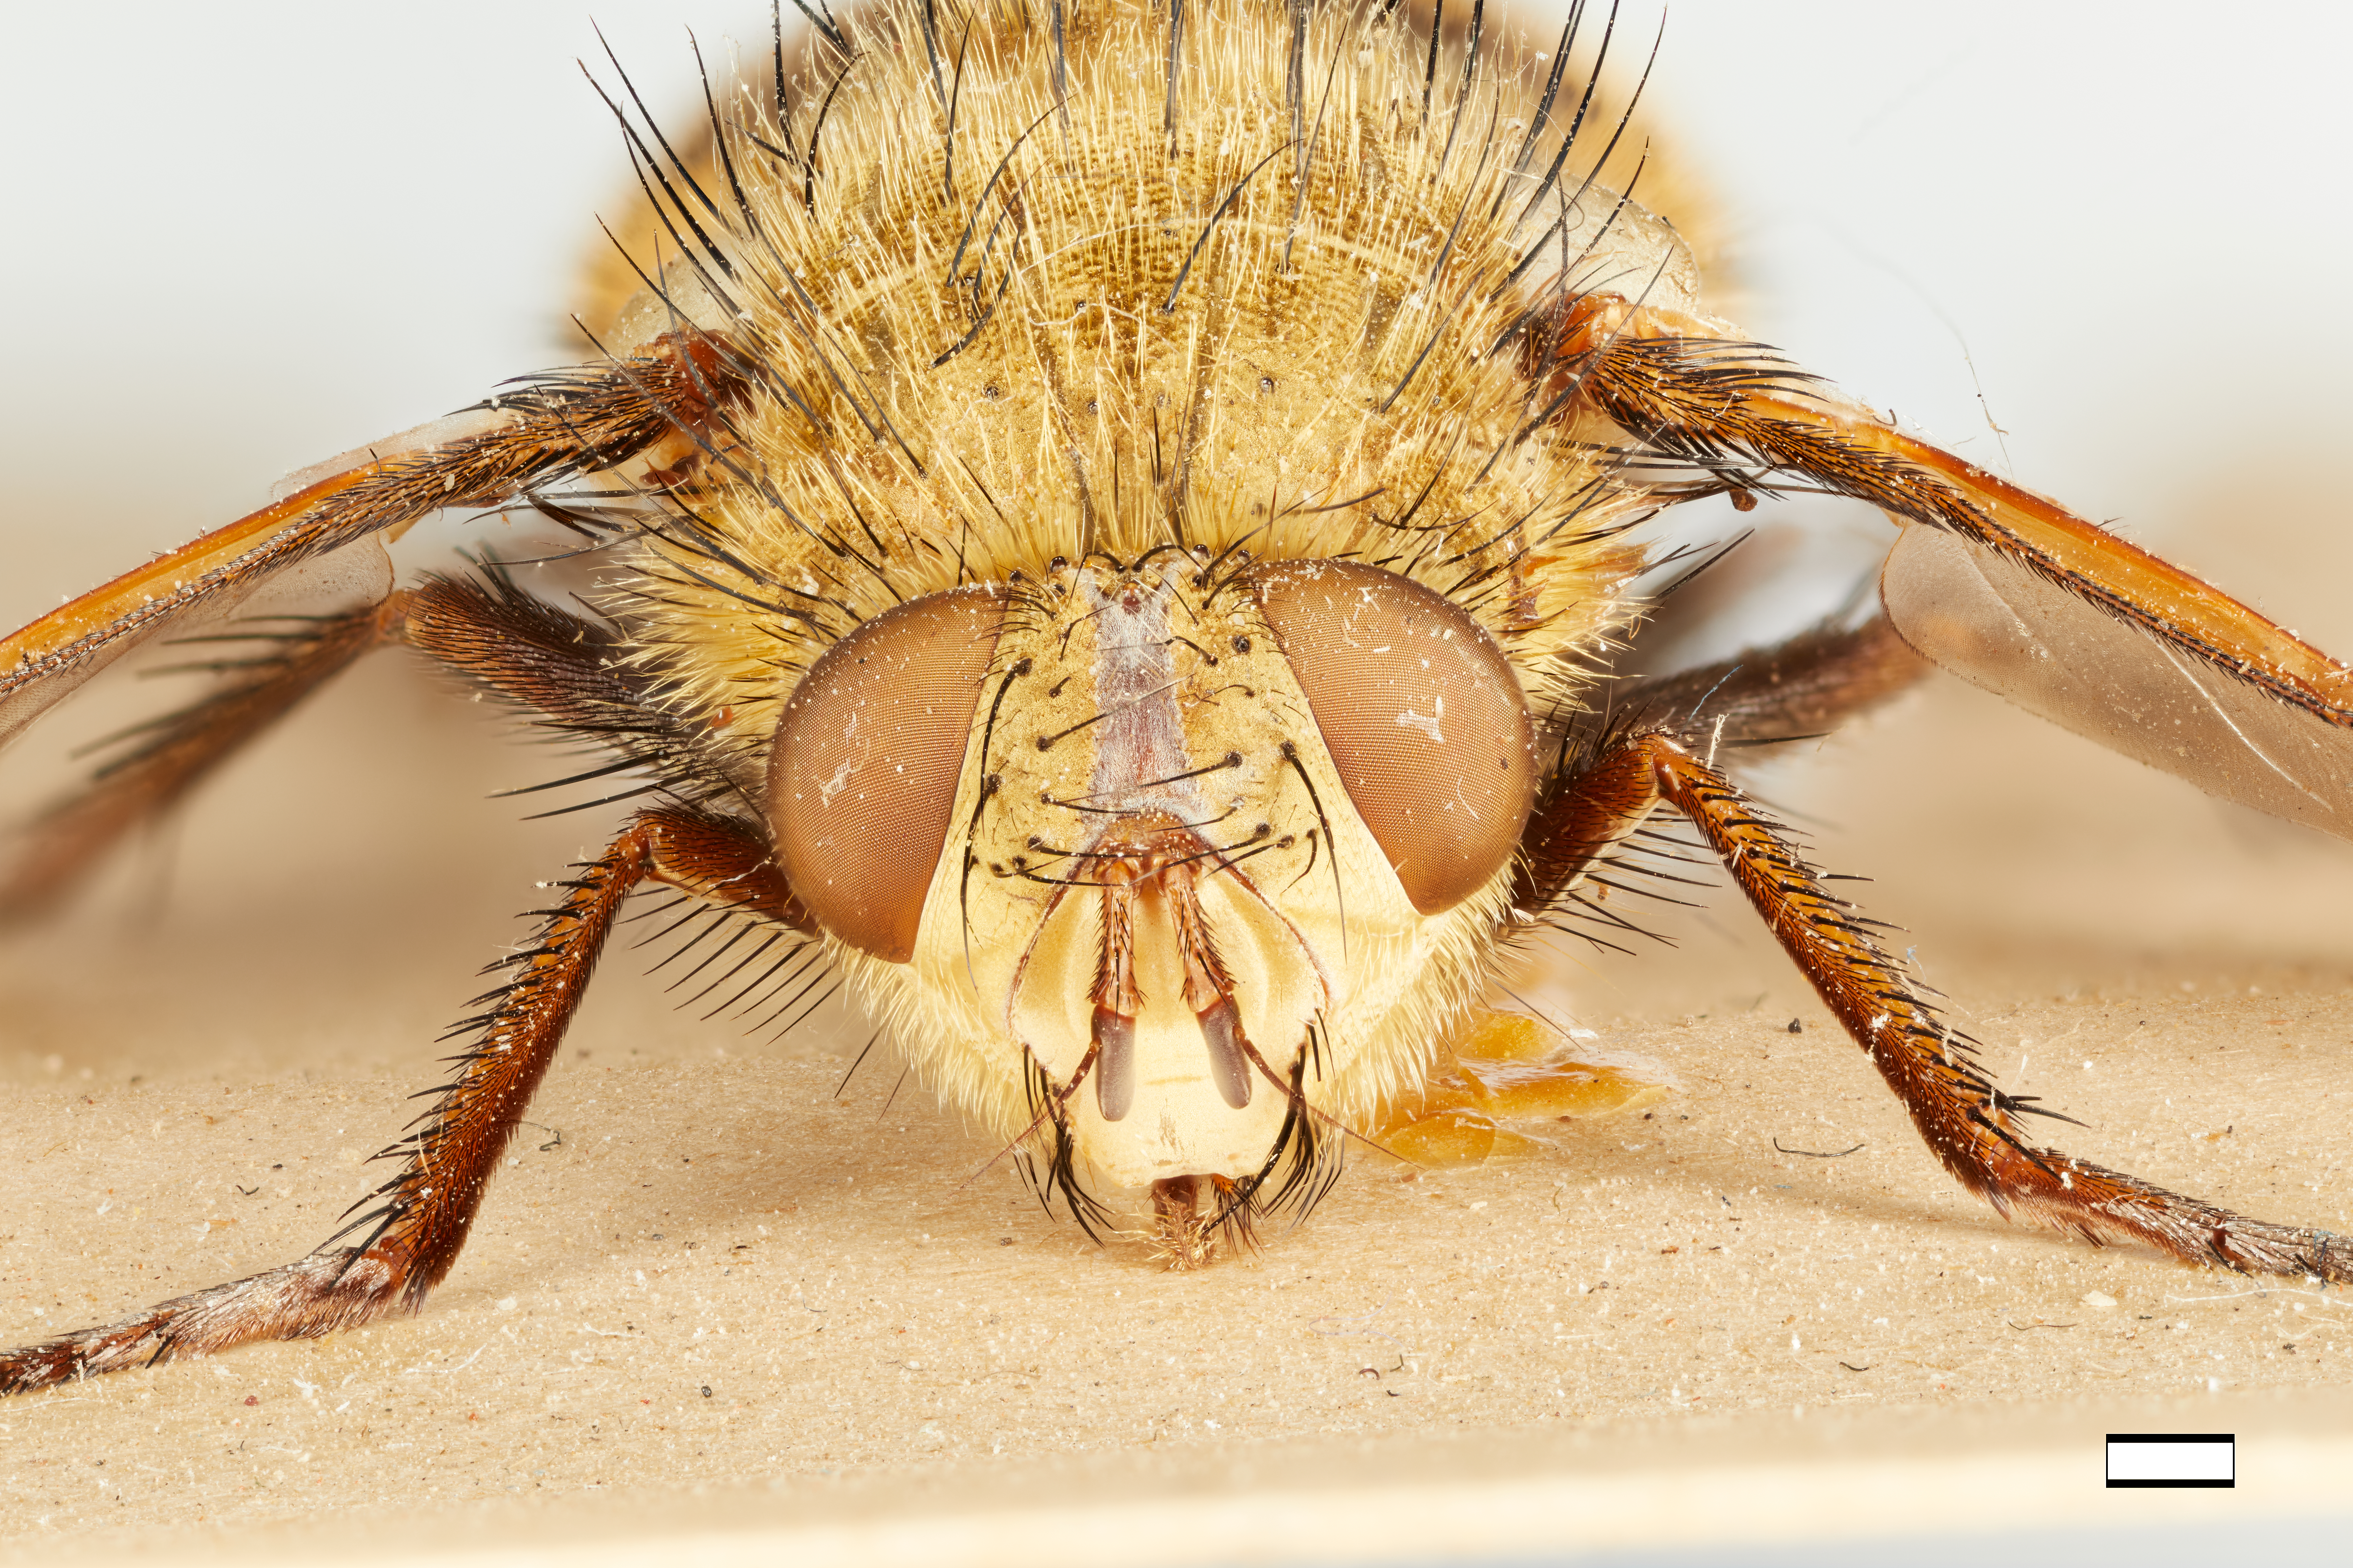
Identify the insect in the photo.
Servillia luteola
